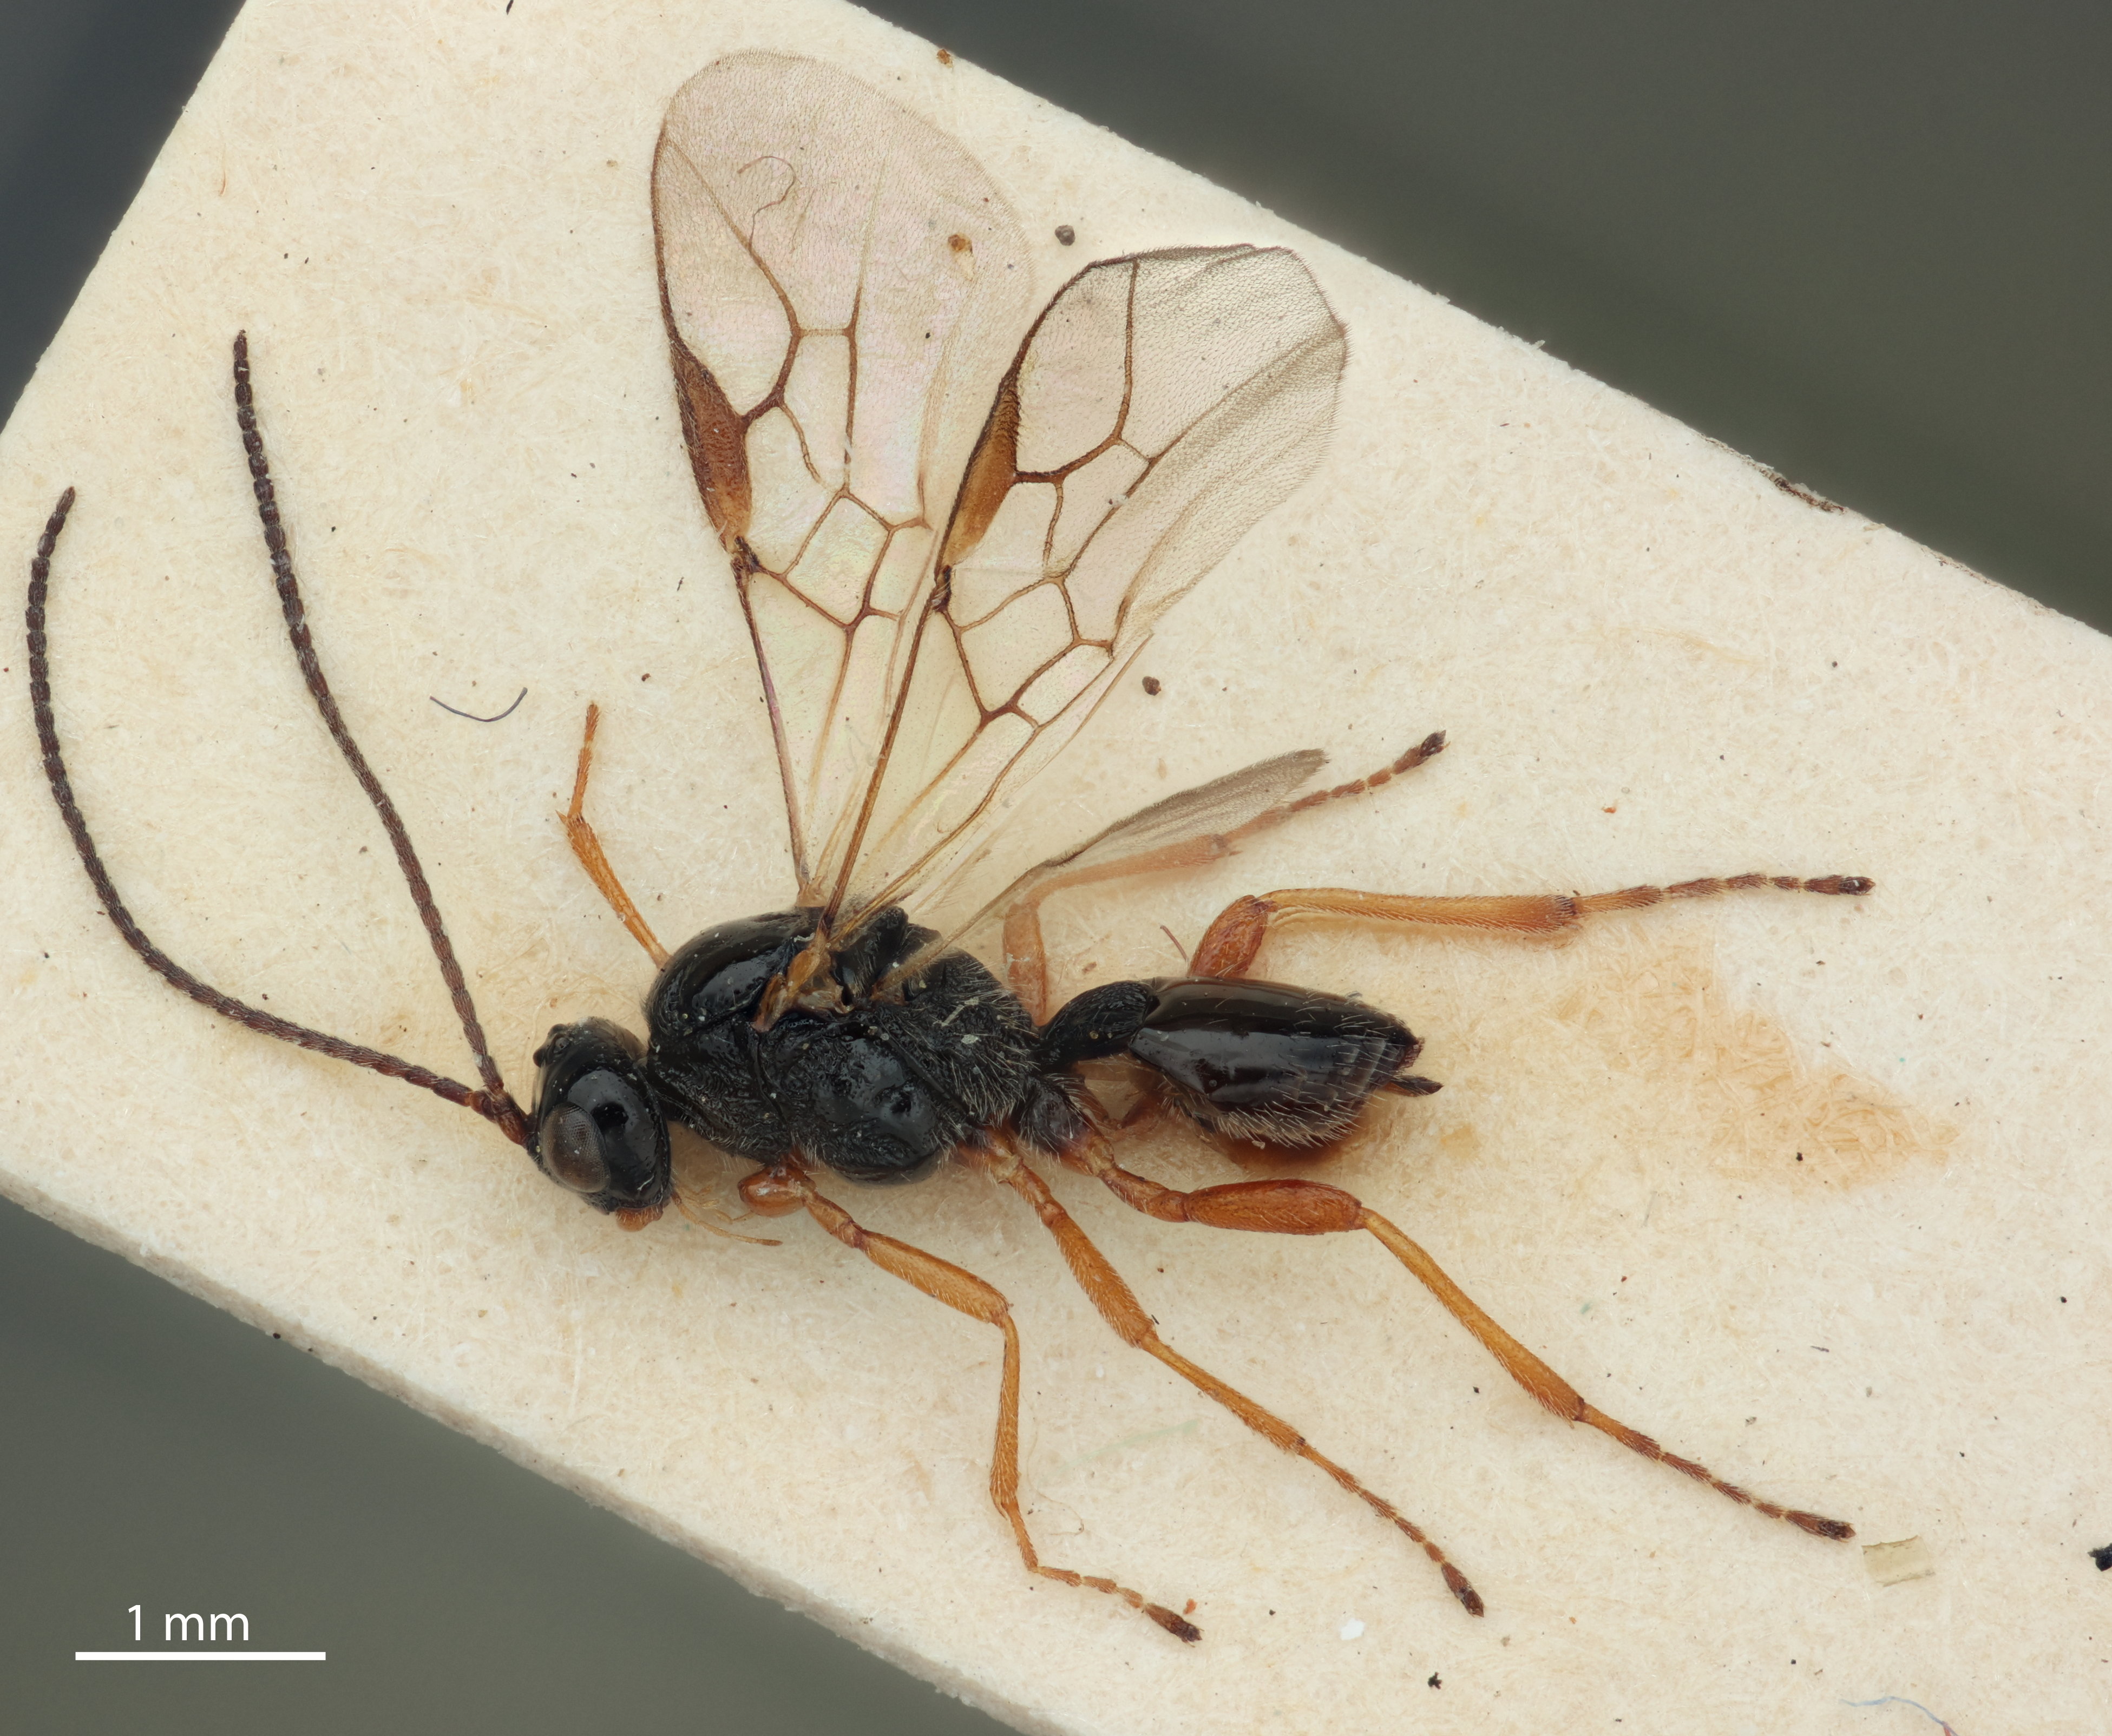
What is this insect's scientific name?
Opius stelfoxi
